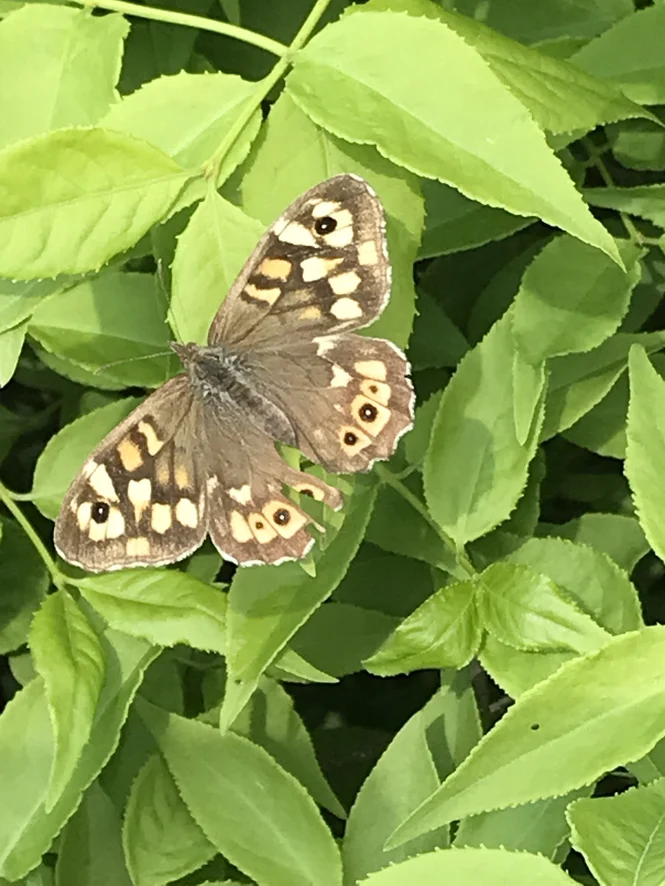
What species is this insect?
Pararge aegeria
